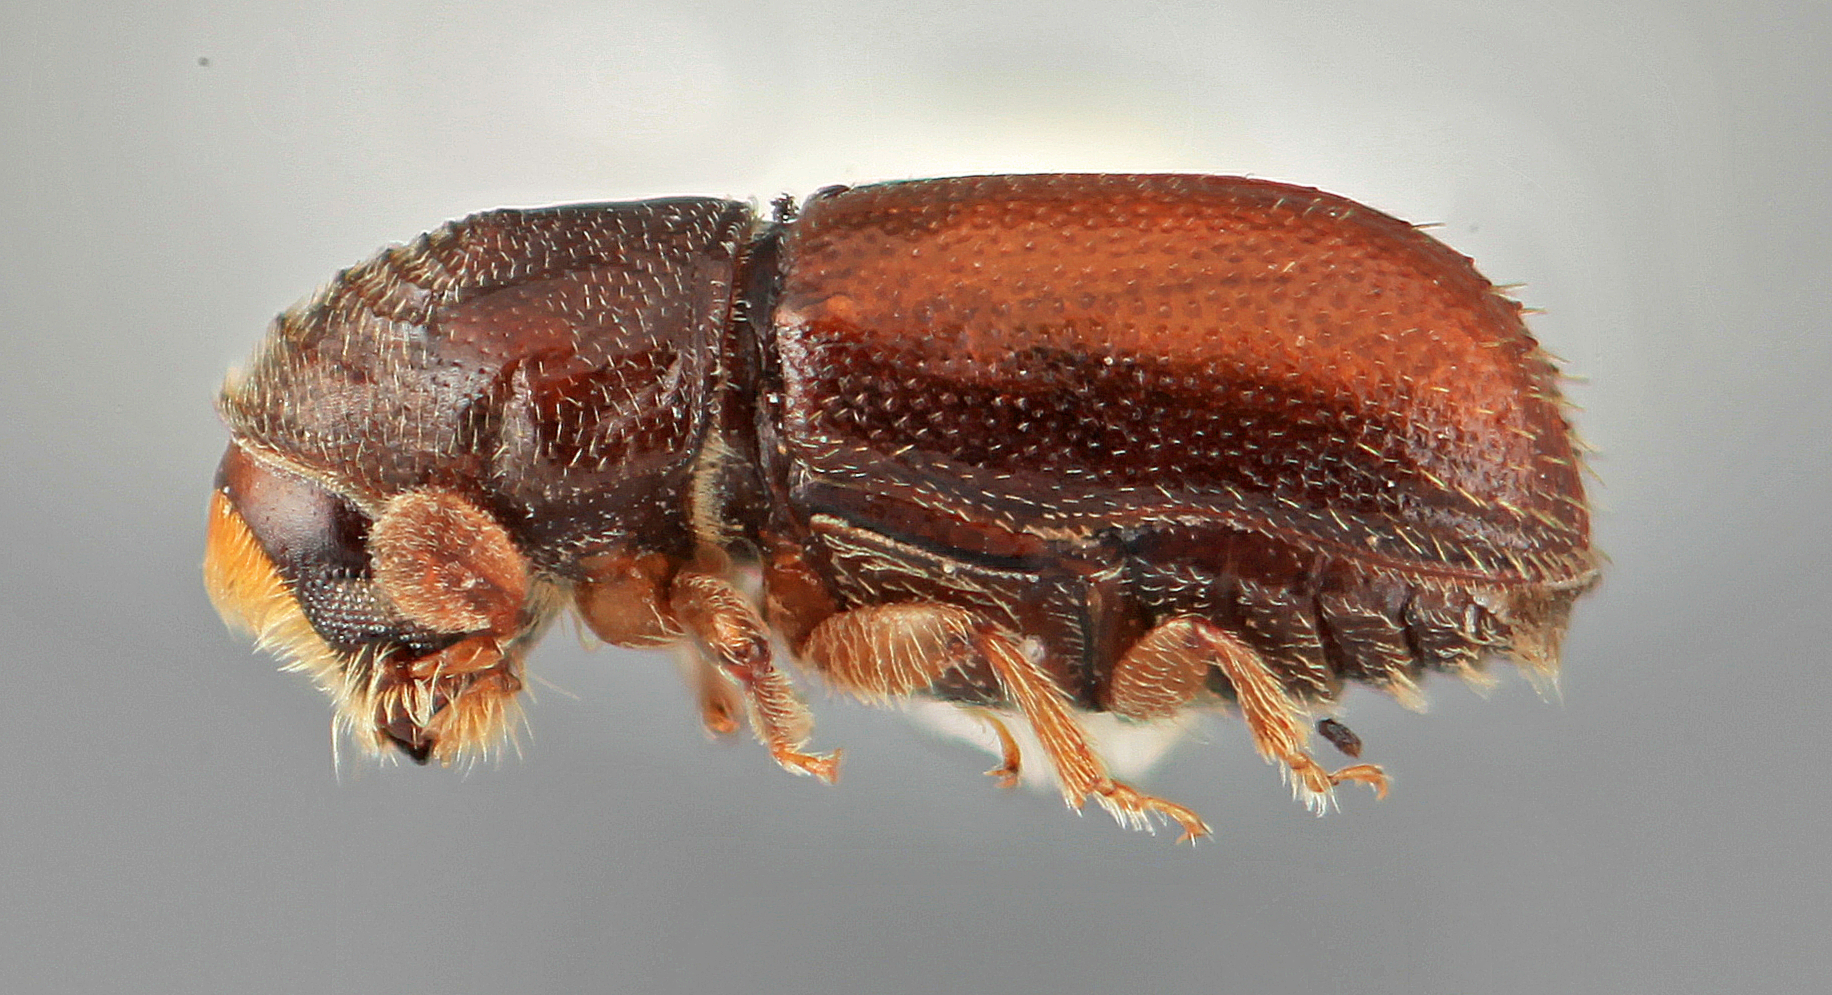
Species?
Araptus subconcentralis
